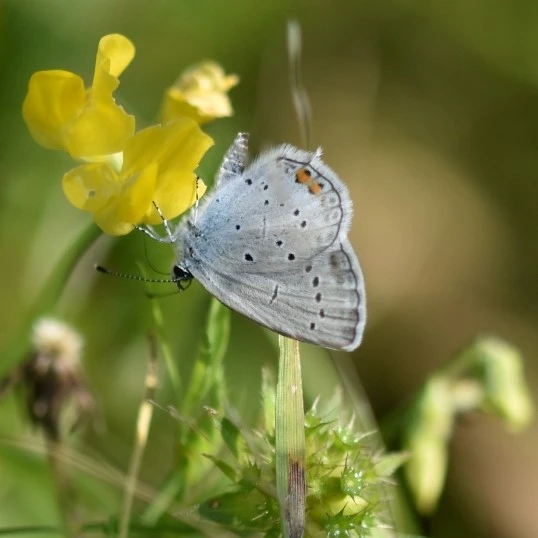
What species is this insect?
Cupido argiades (also Elkalyce argiades)
